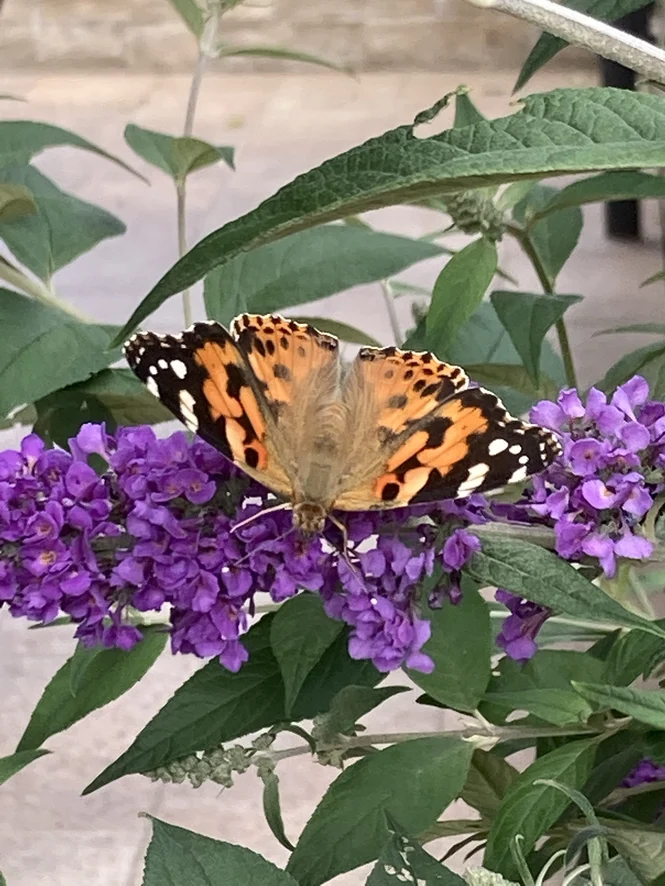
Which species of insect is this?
Vanessa cardui
